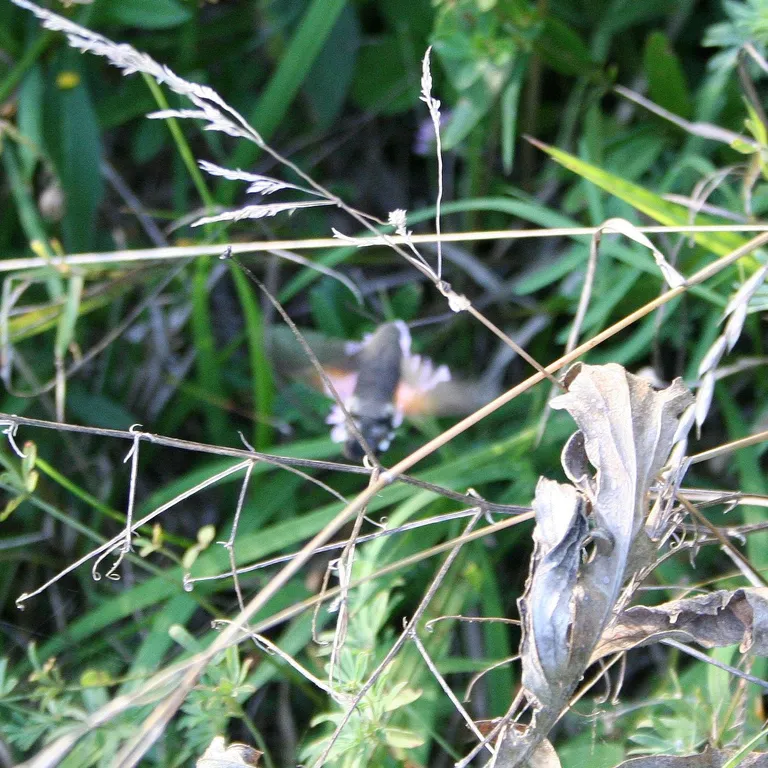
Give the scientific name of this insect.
Macroglossum stellatarum
